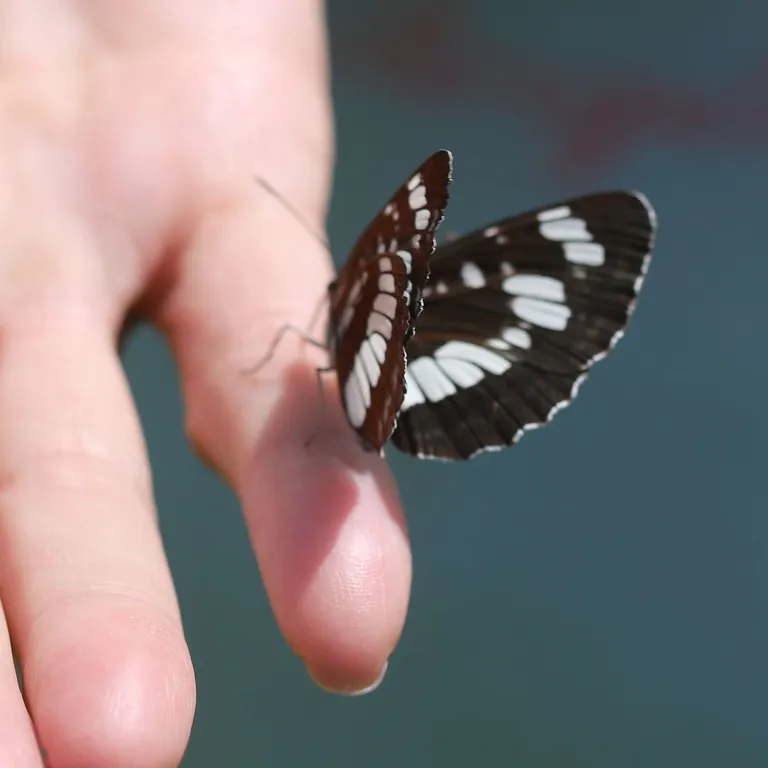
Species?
Neptis rivularis
